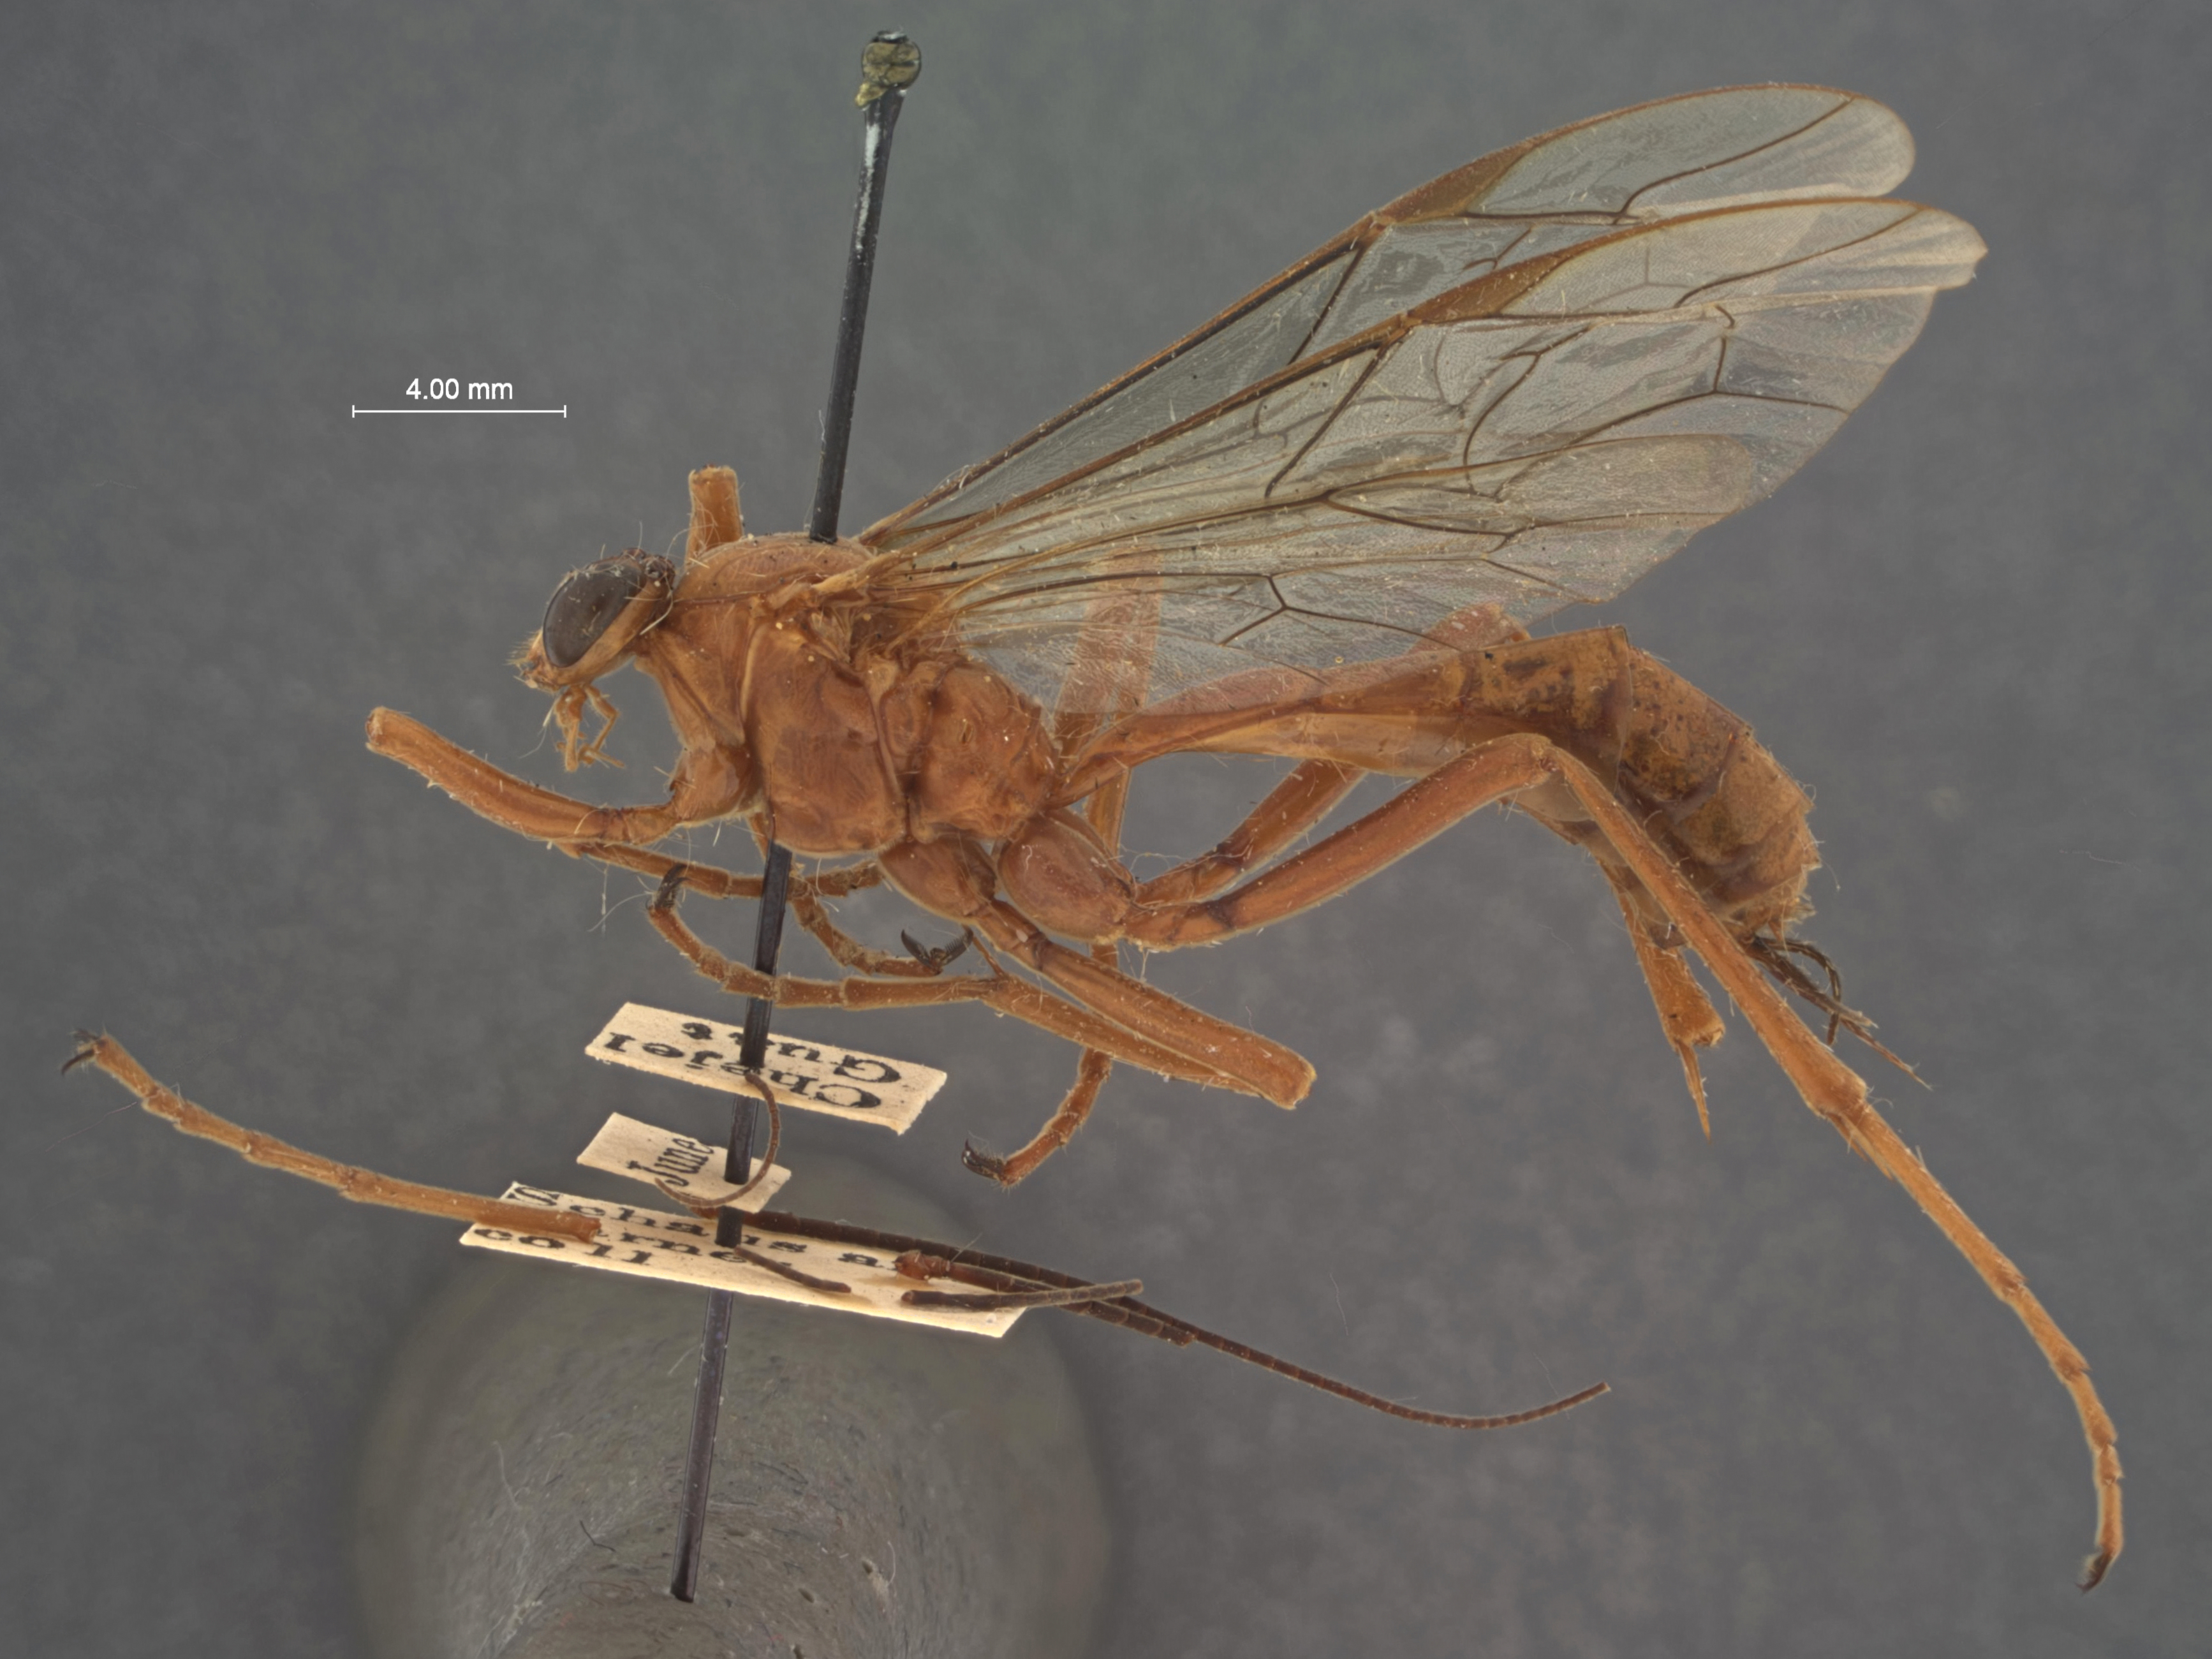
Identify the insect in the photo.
Paniscus rugosus
